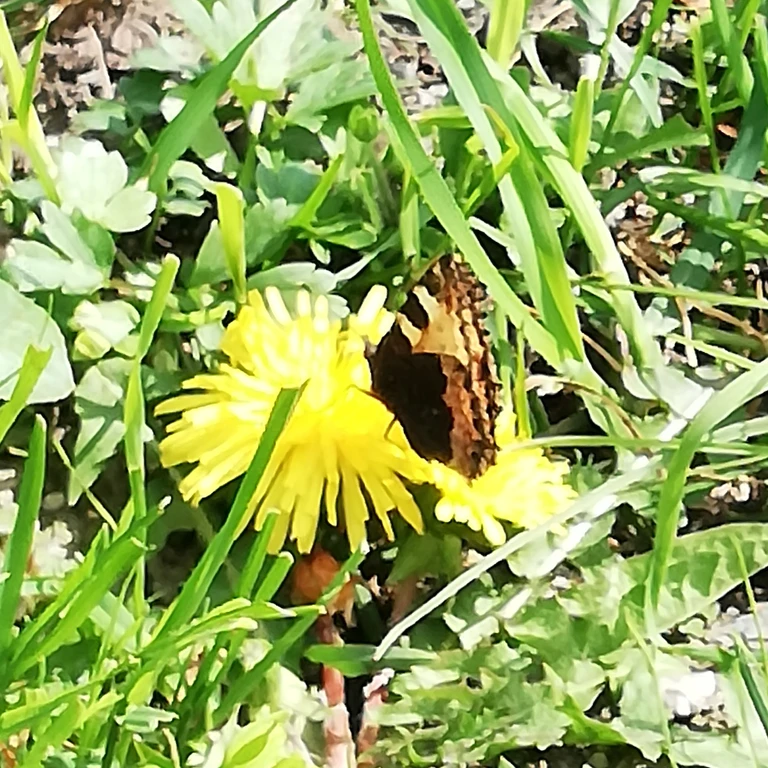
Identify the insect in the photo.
Aglais urticae
